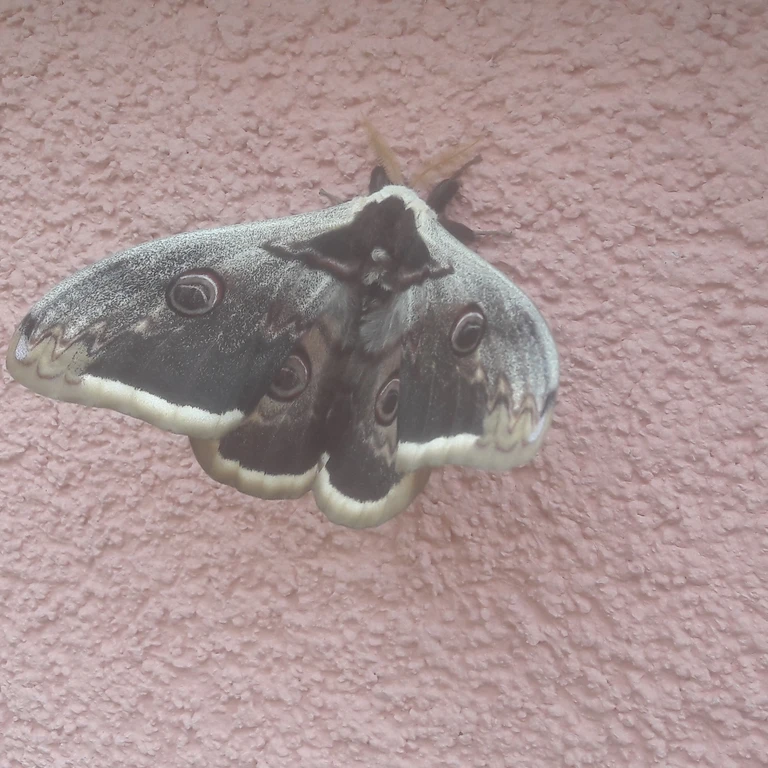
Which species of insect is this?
Saturnia pyri
